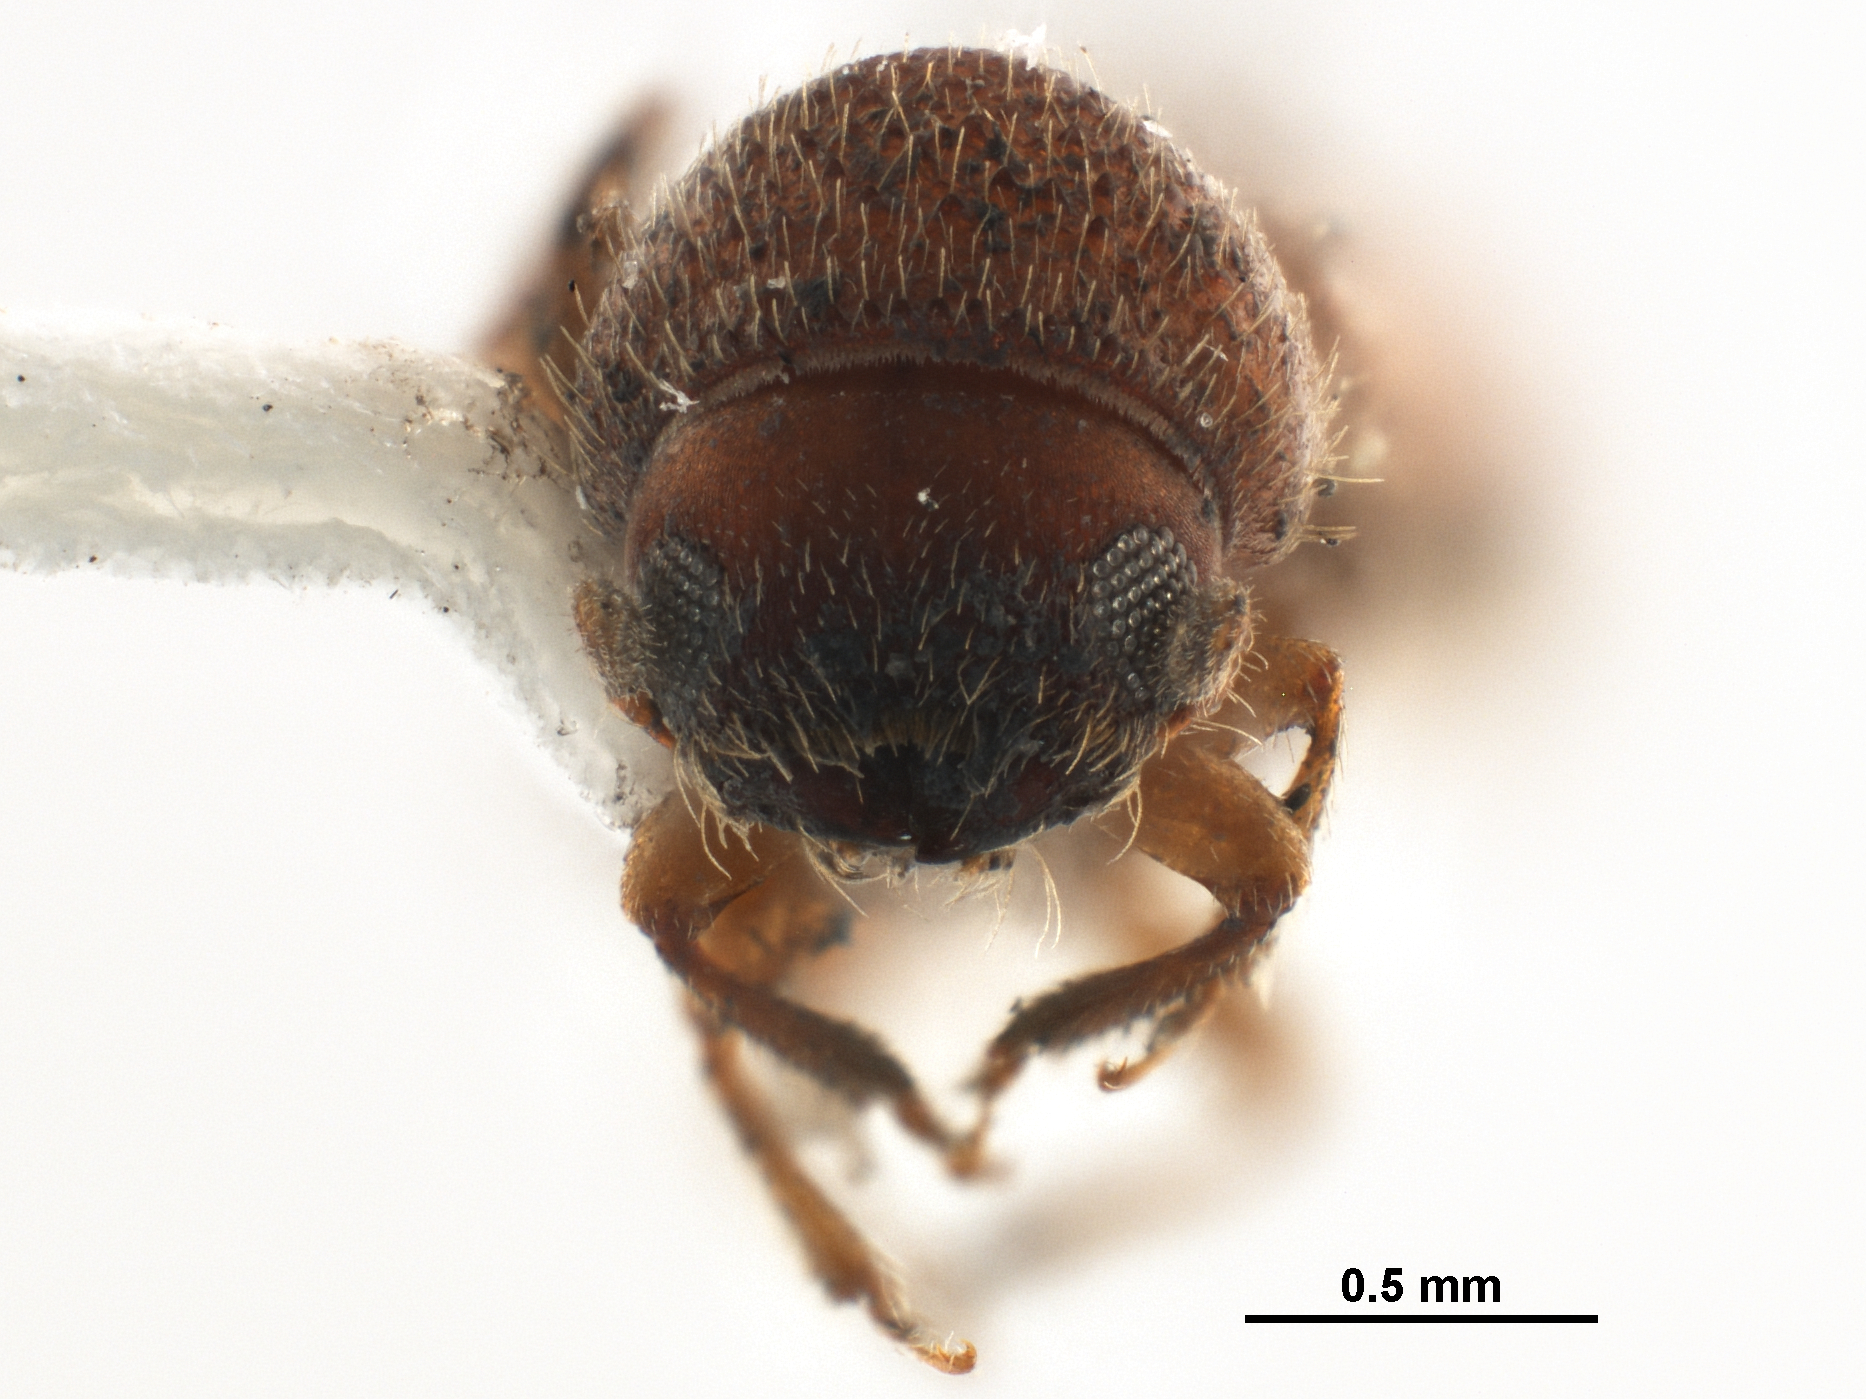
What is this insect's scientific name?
Cryptocarenus diadematus
